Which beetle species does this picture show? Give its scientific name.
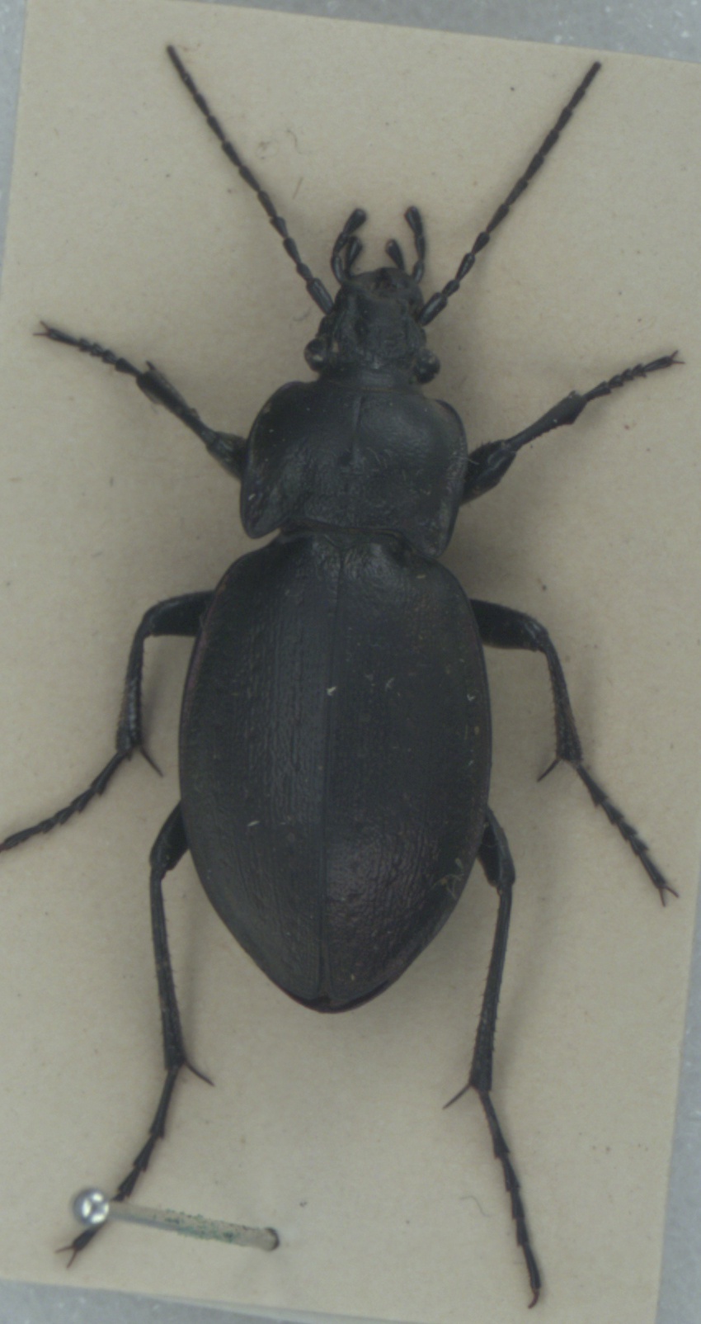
Carabus nemoralis
